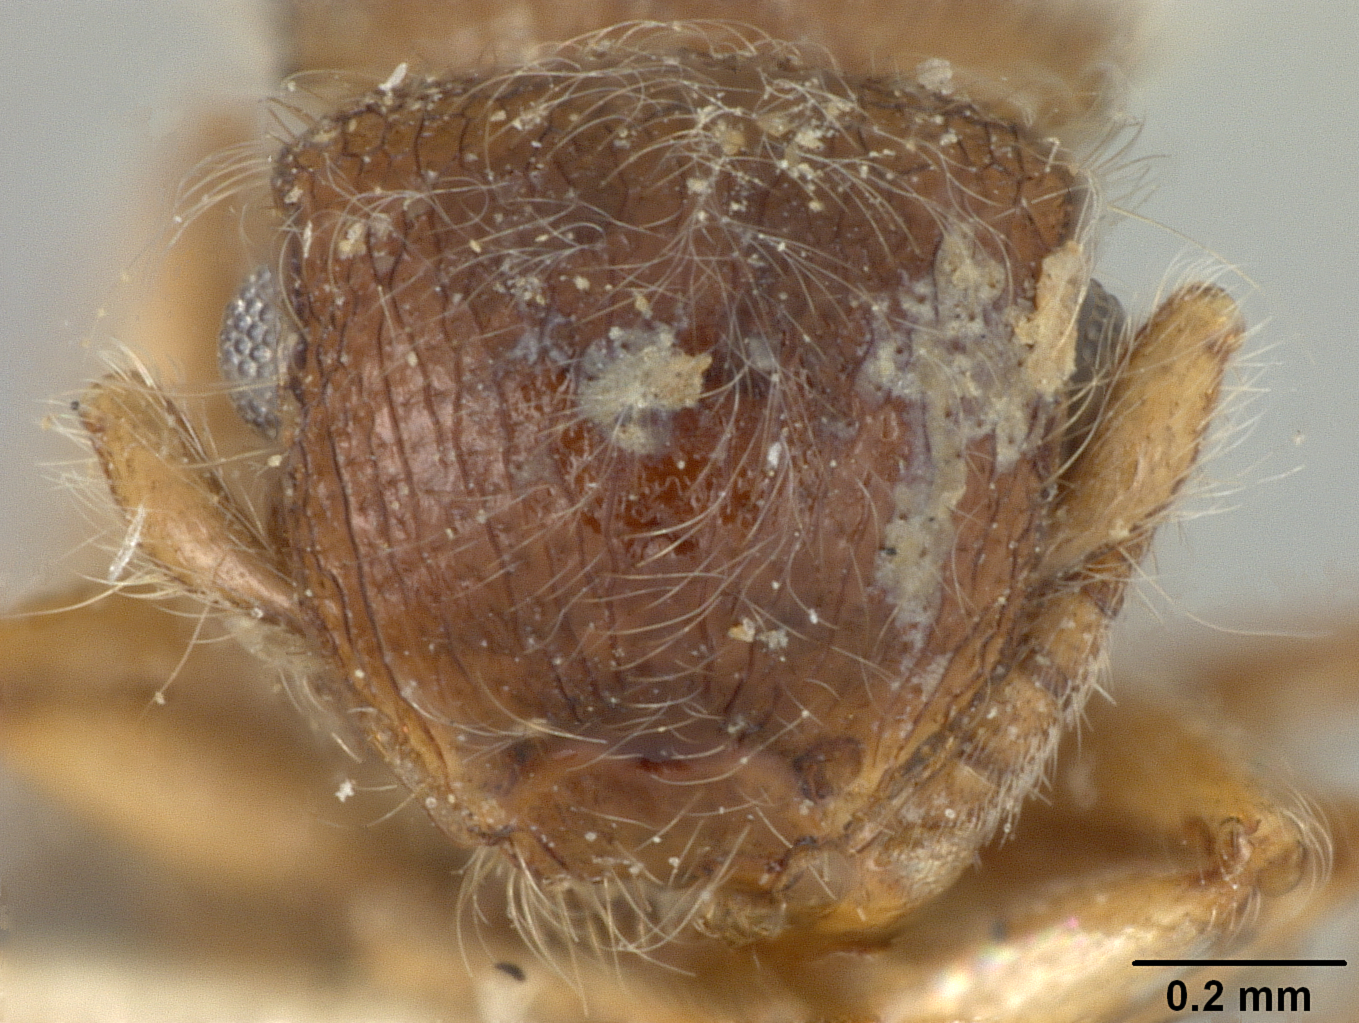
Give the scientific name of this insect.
Meranoplus nanus
